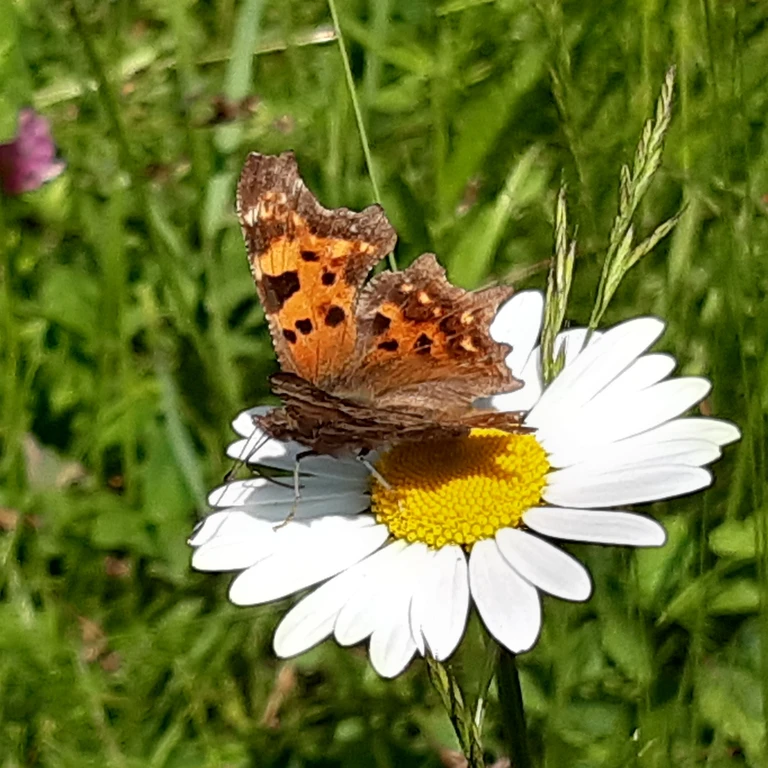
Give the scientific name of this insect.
Polygonia c-album
